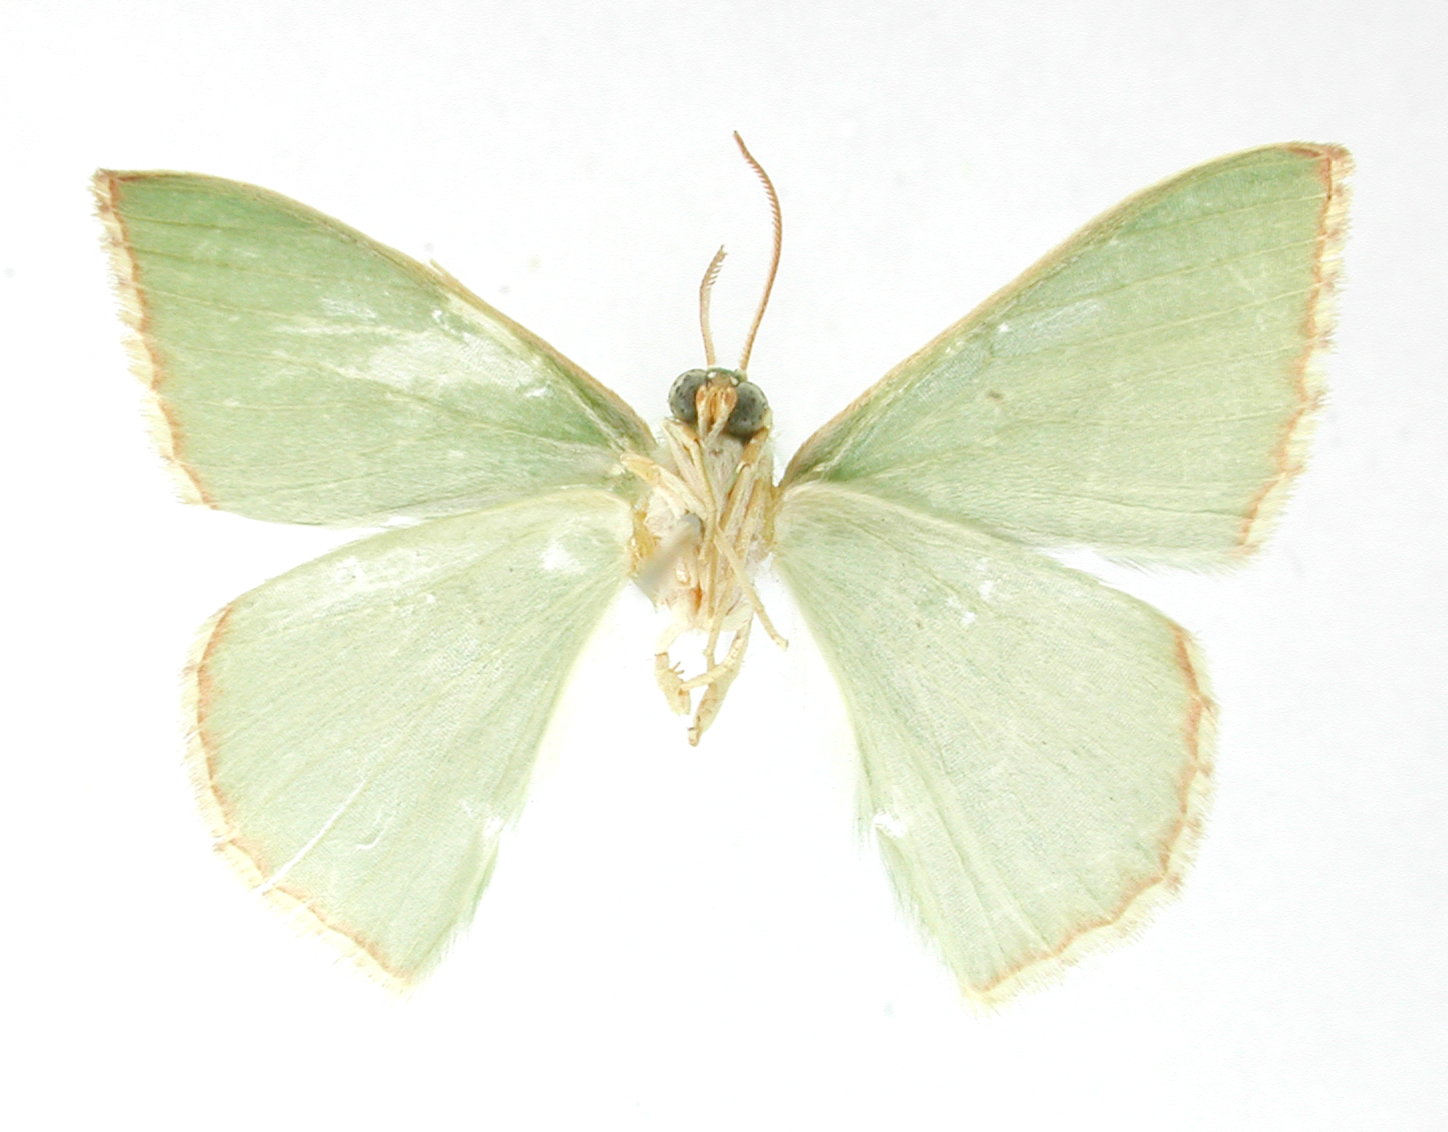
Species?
Racheospila acutularia
